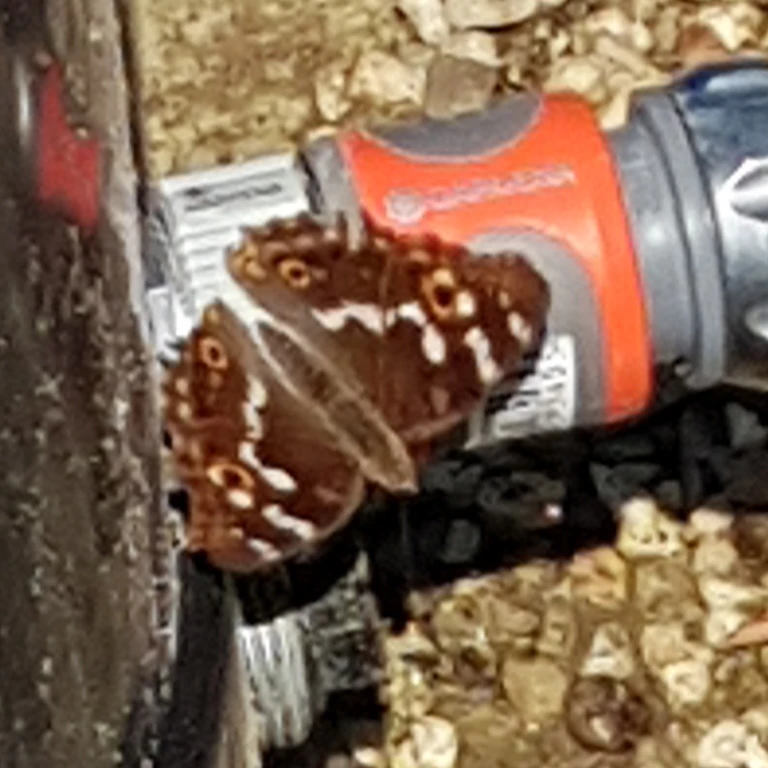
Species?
Apatura ilia
